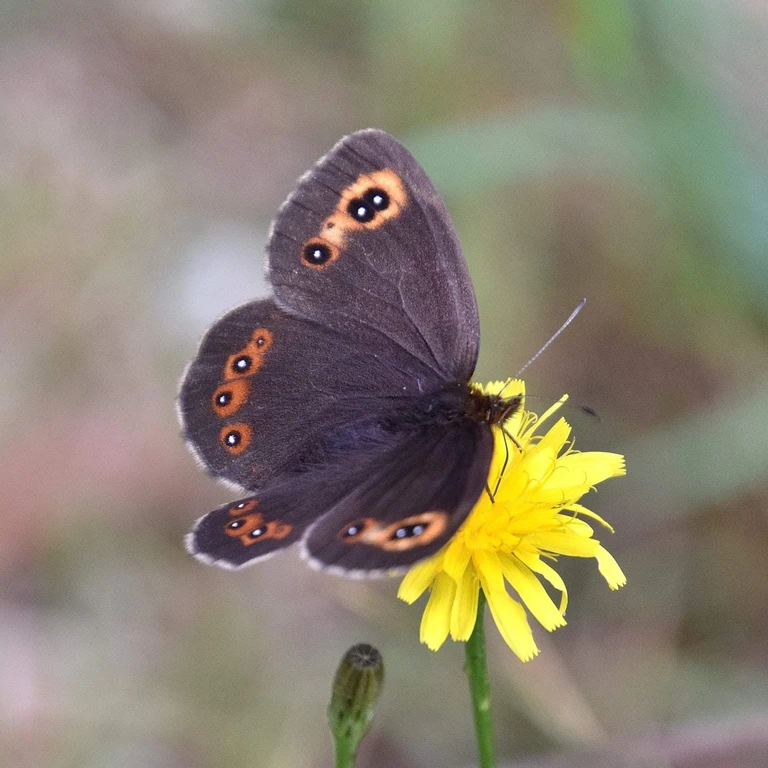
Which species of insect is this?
Erebia aethiops
